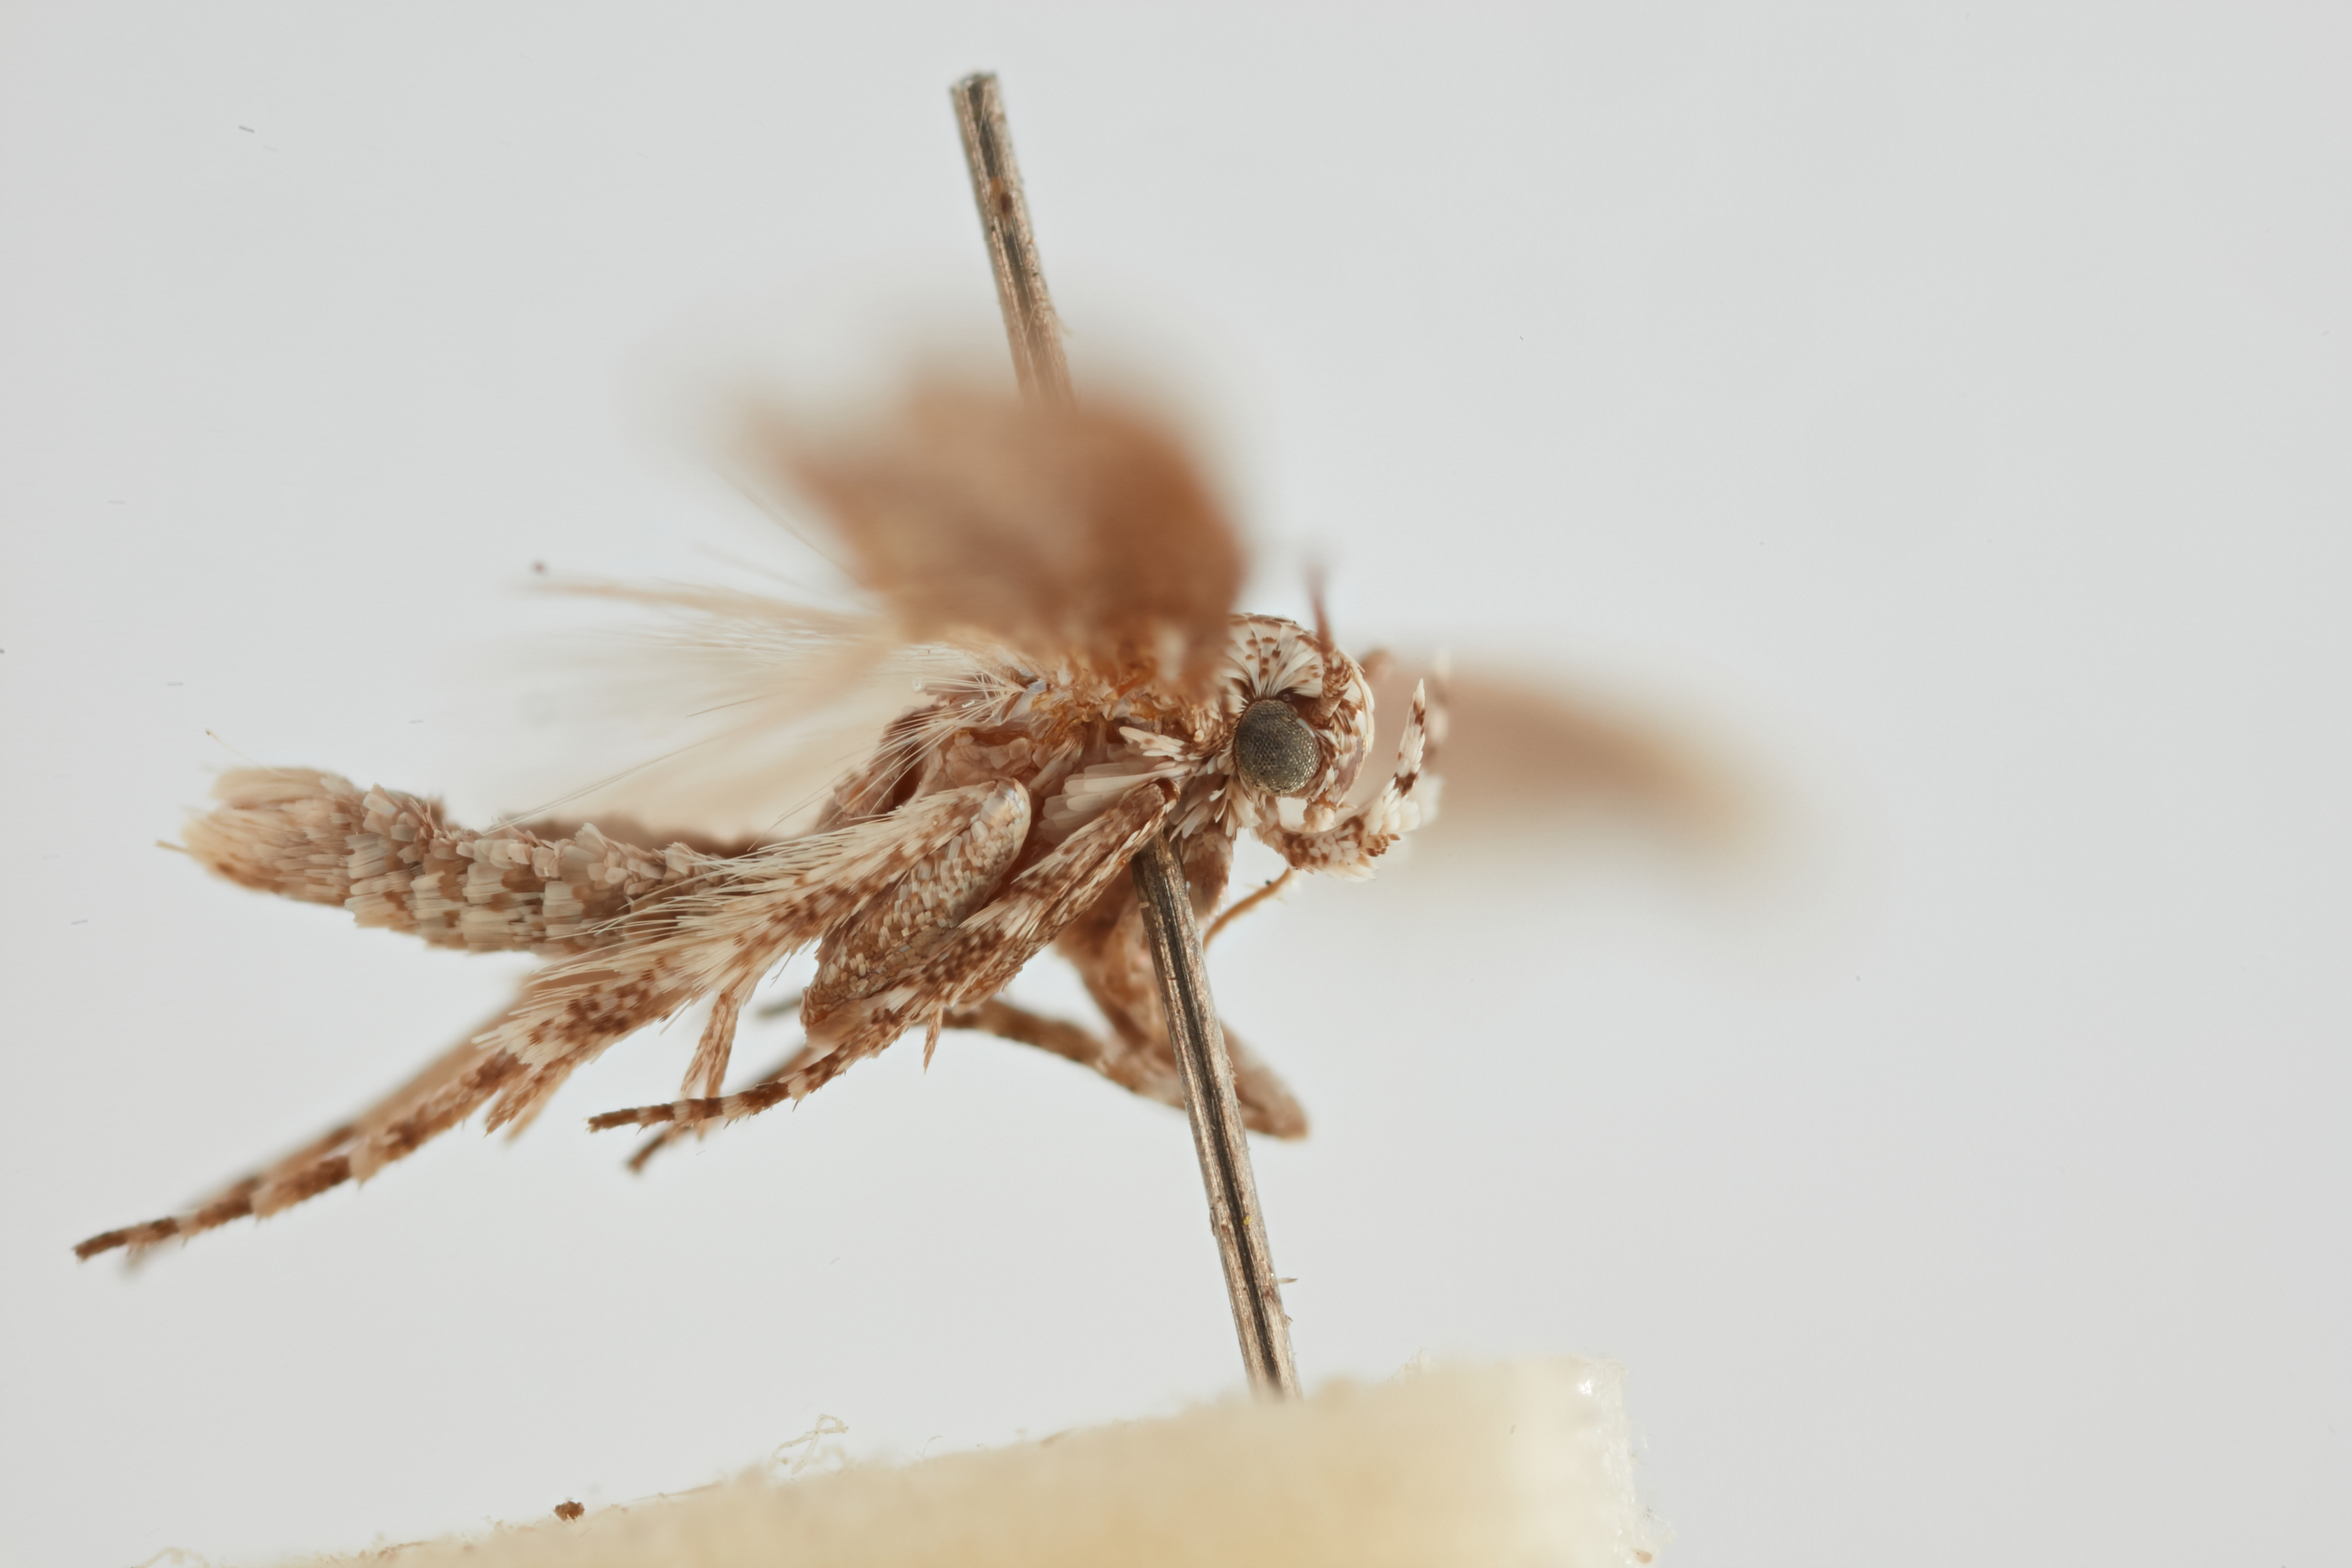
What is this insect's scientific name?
Ephysteris inustella
